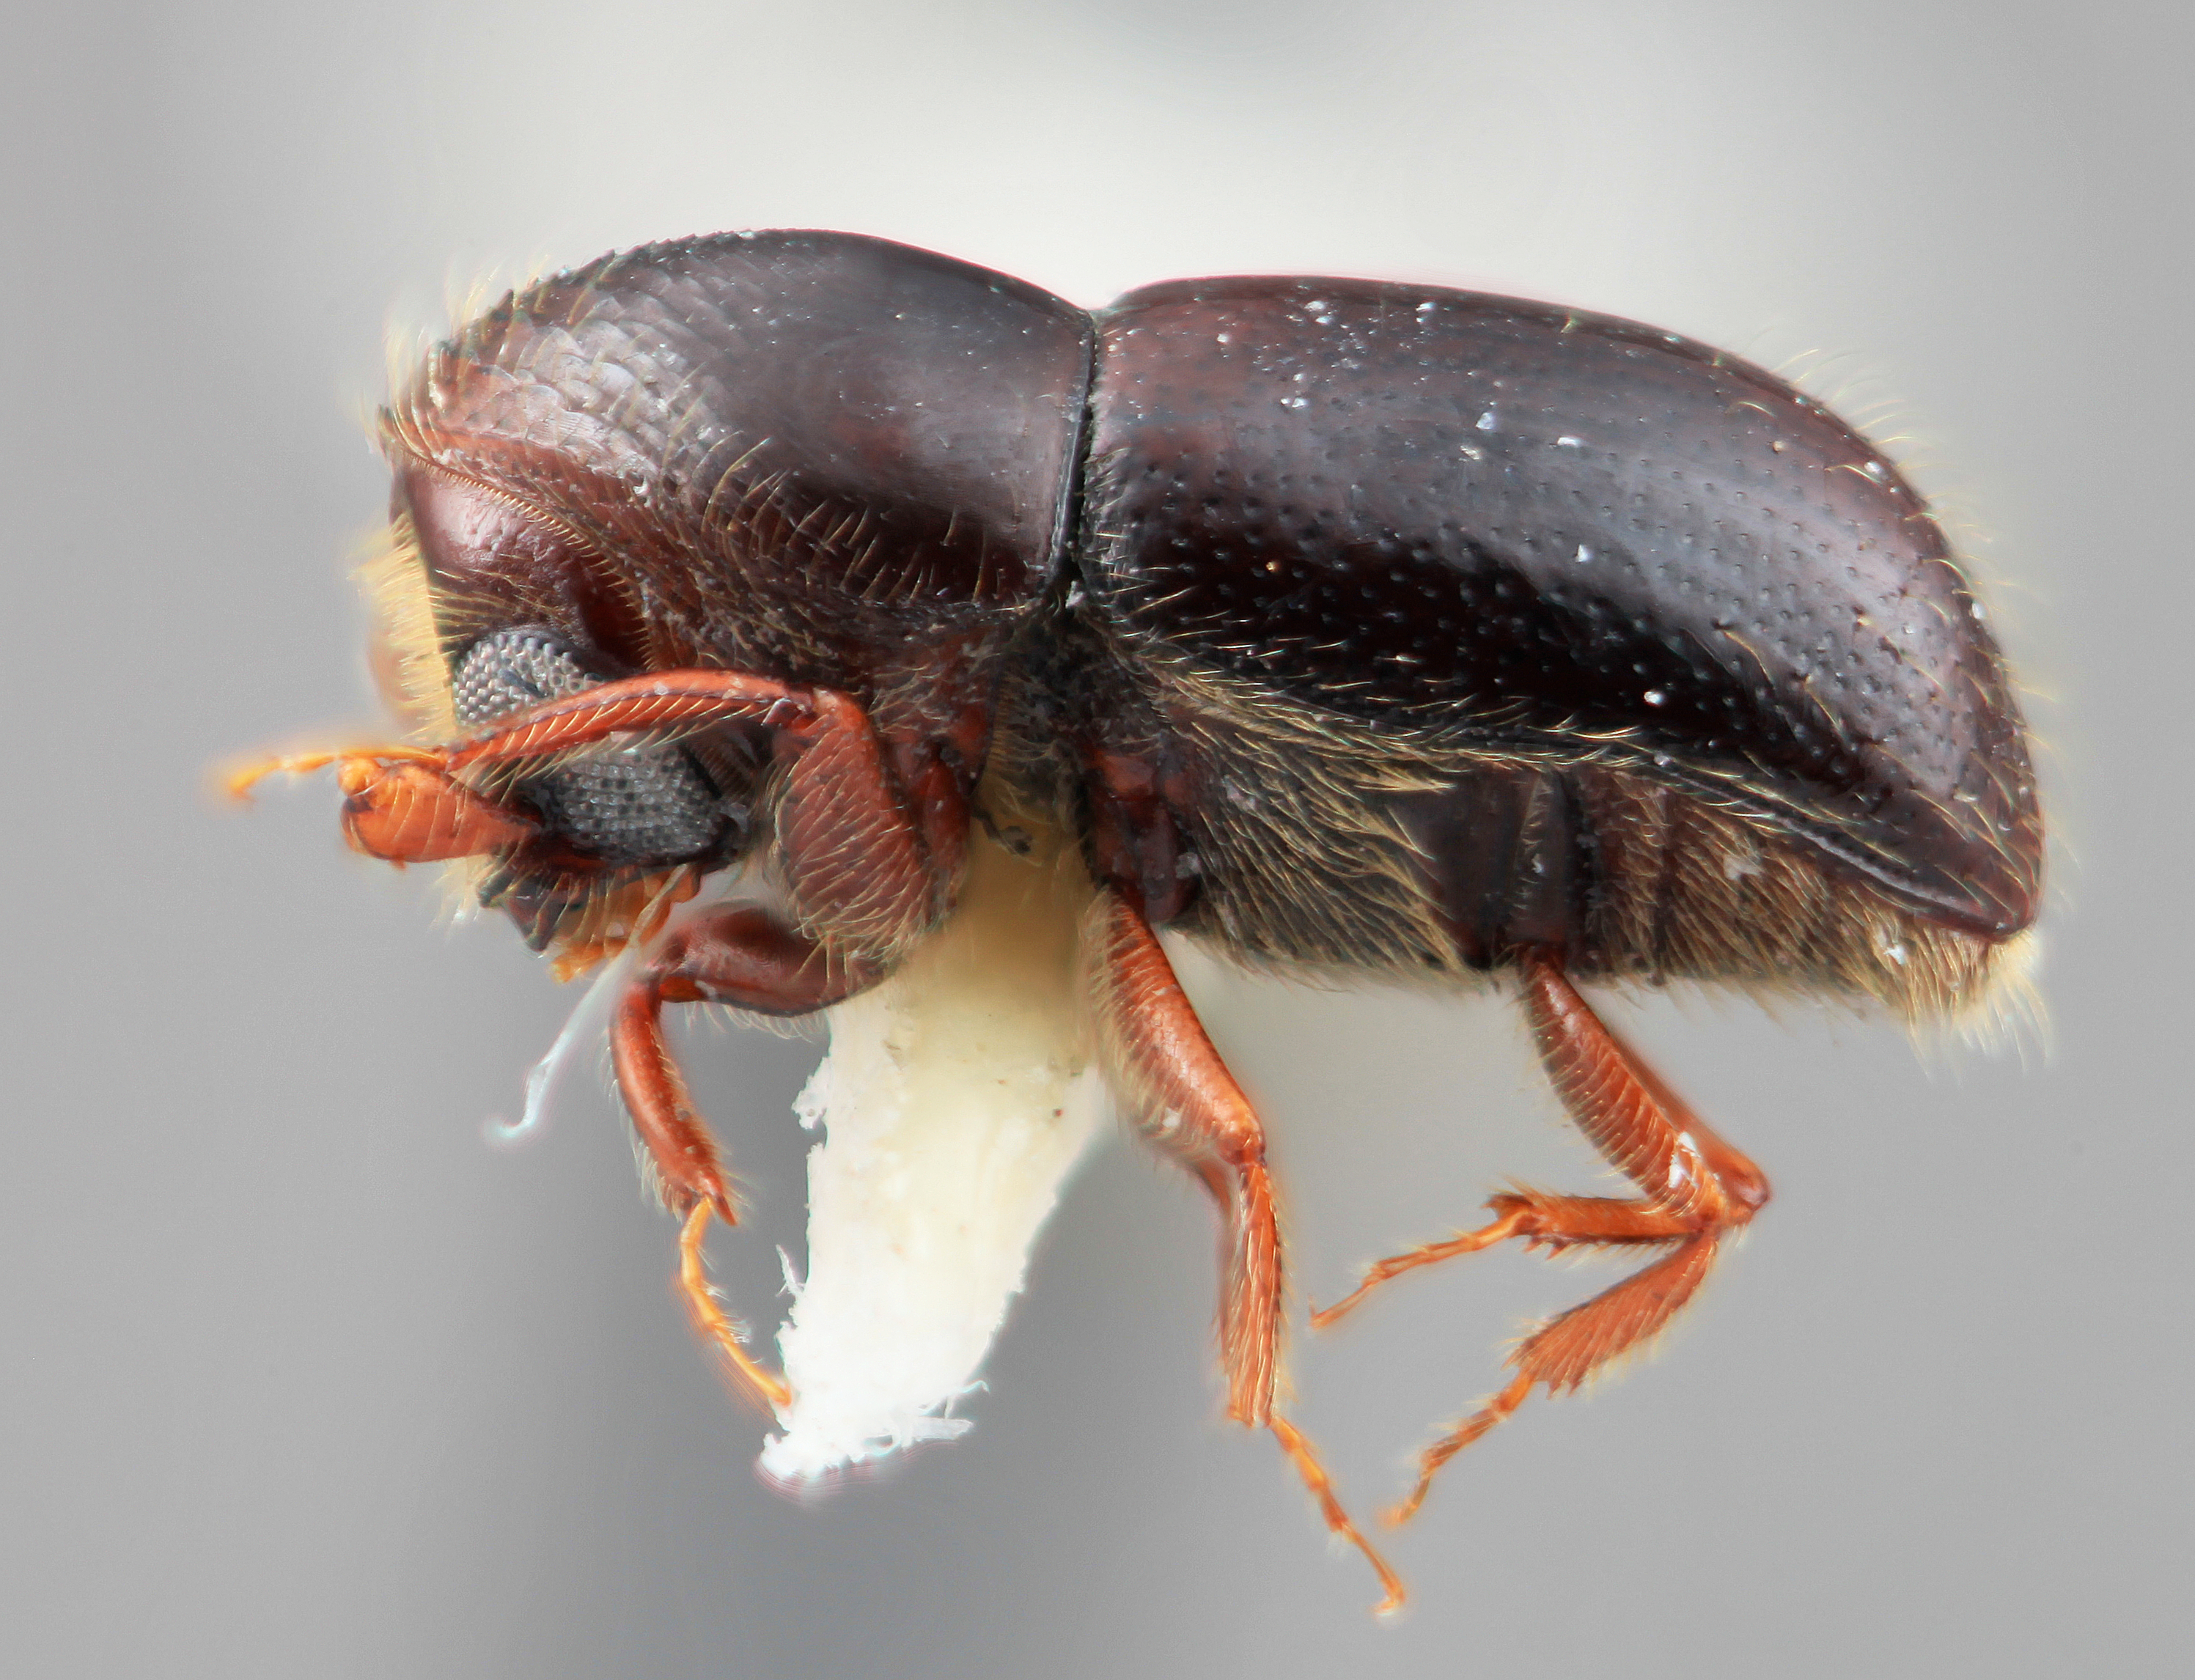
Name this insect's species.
Corthylus consimilis
